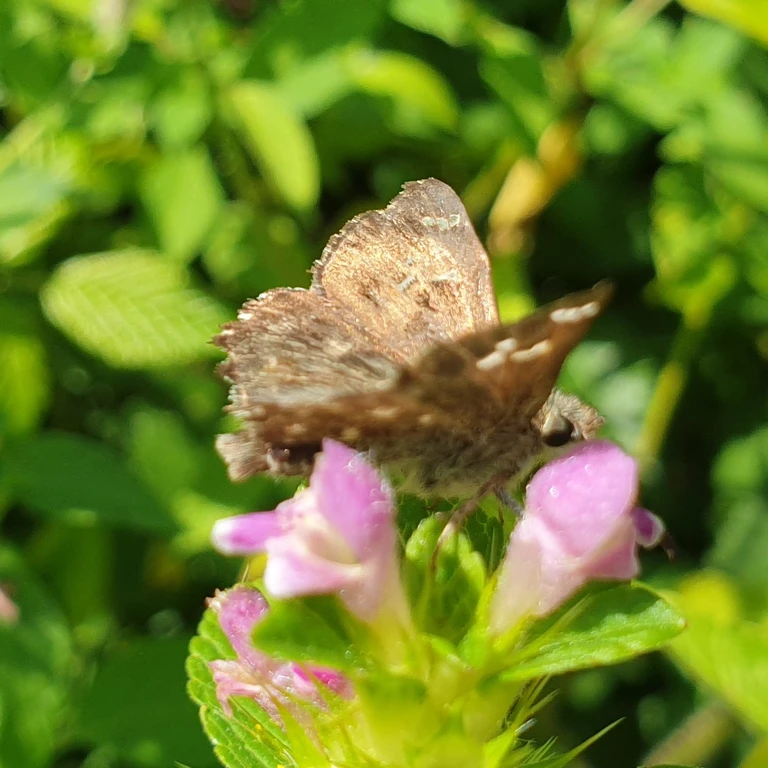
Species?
Carcharodus alceae
